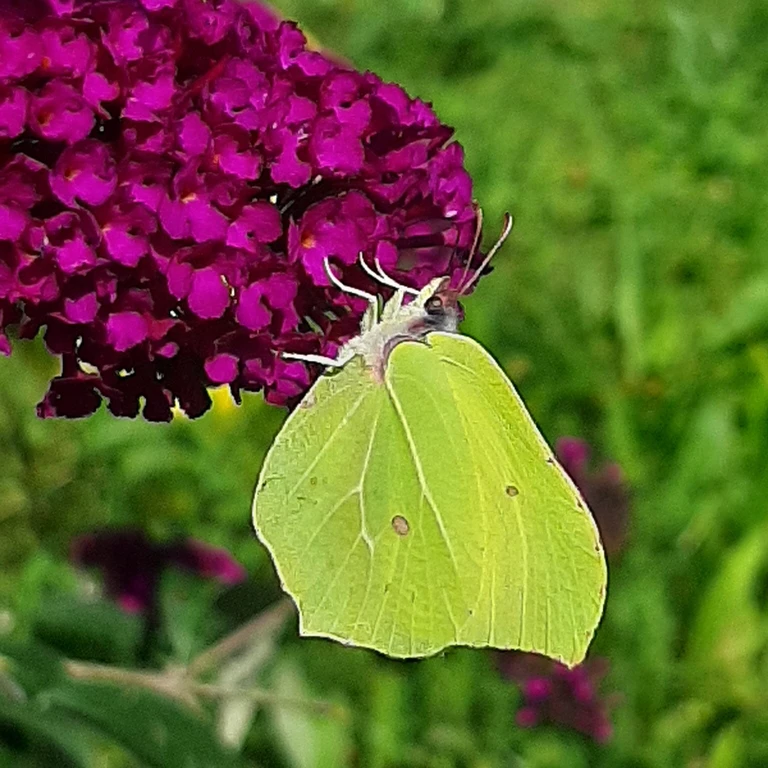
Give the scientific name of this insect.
Gonepteryx rhamni
